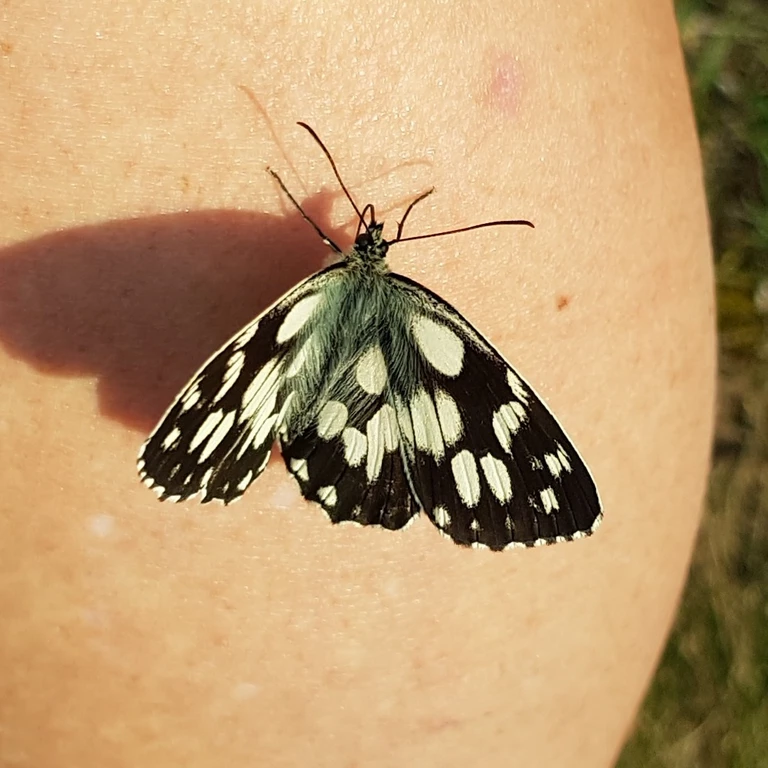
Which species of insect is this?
Melanargia galathea
